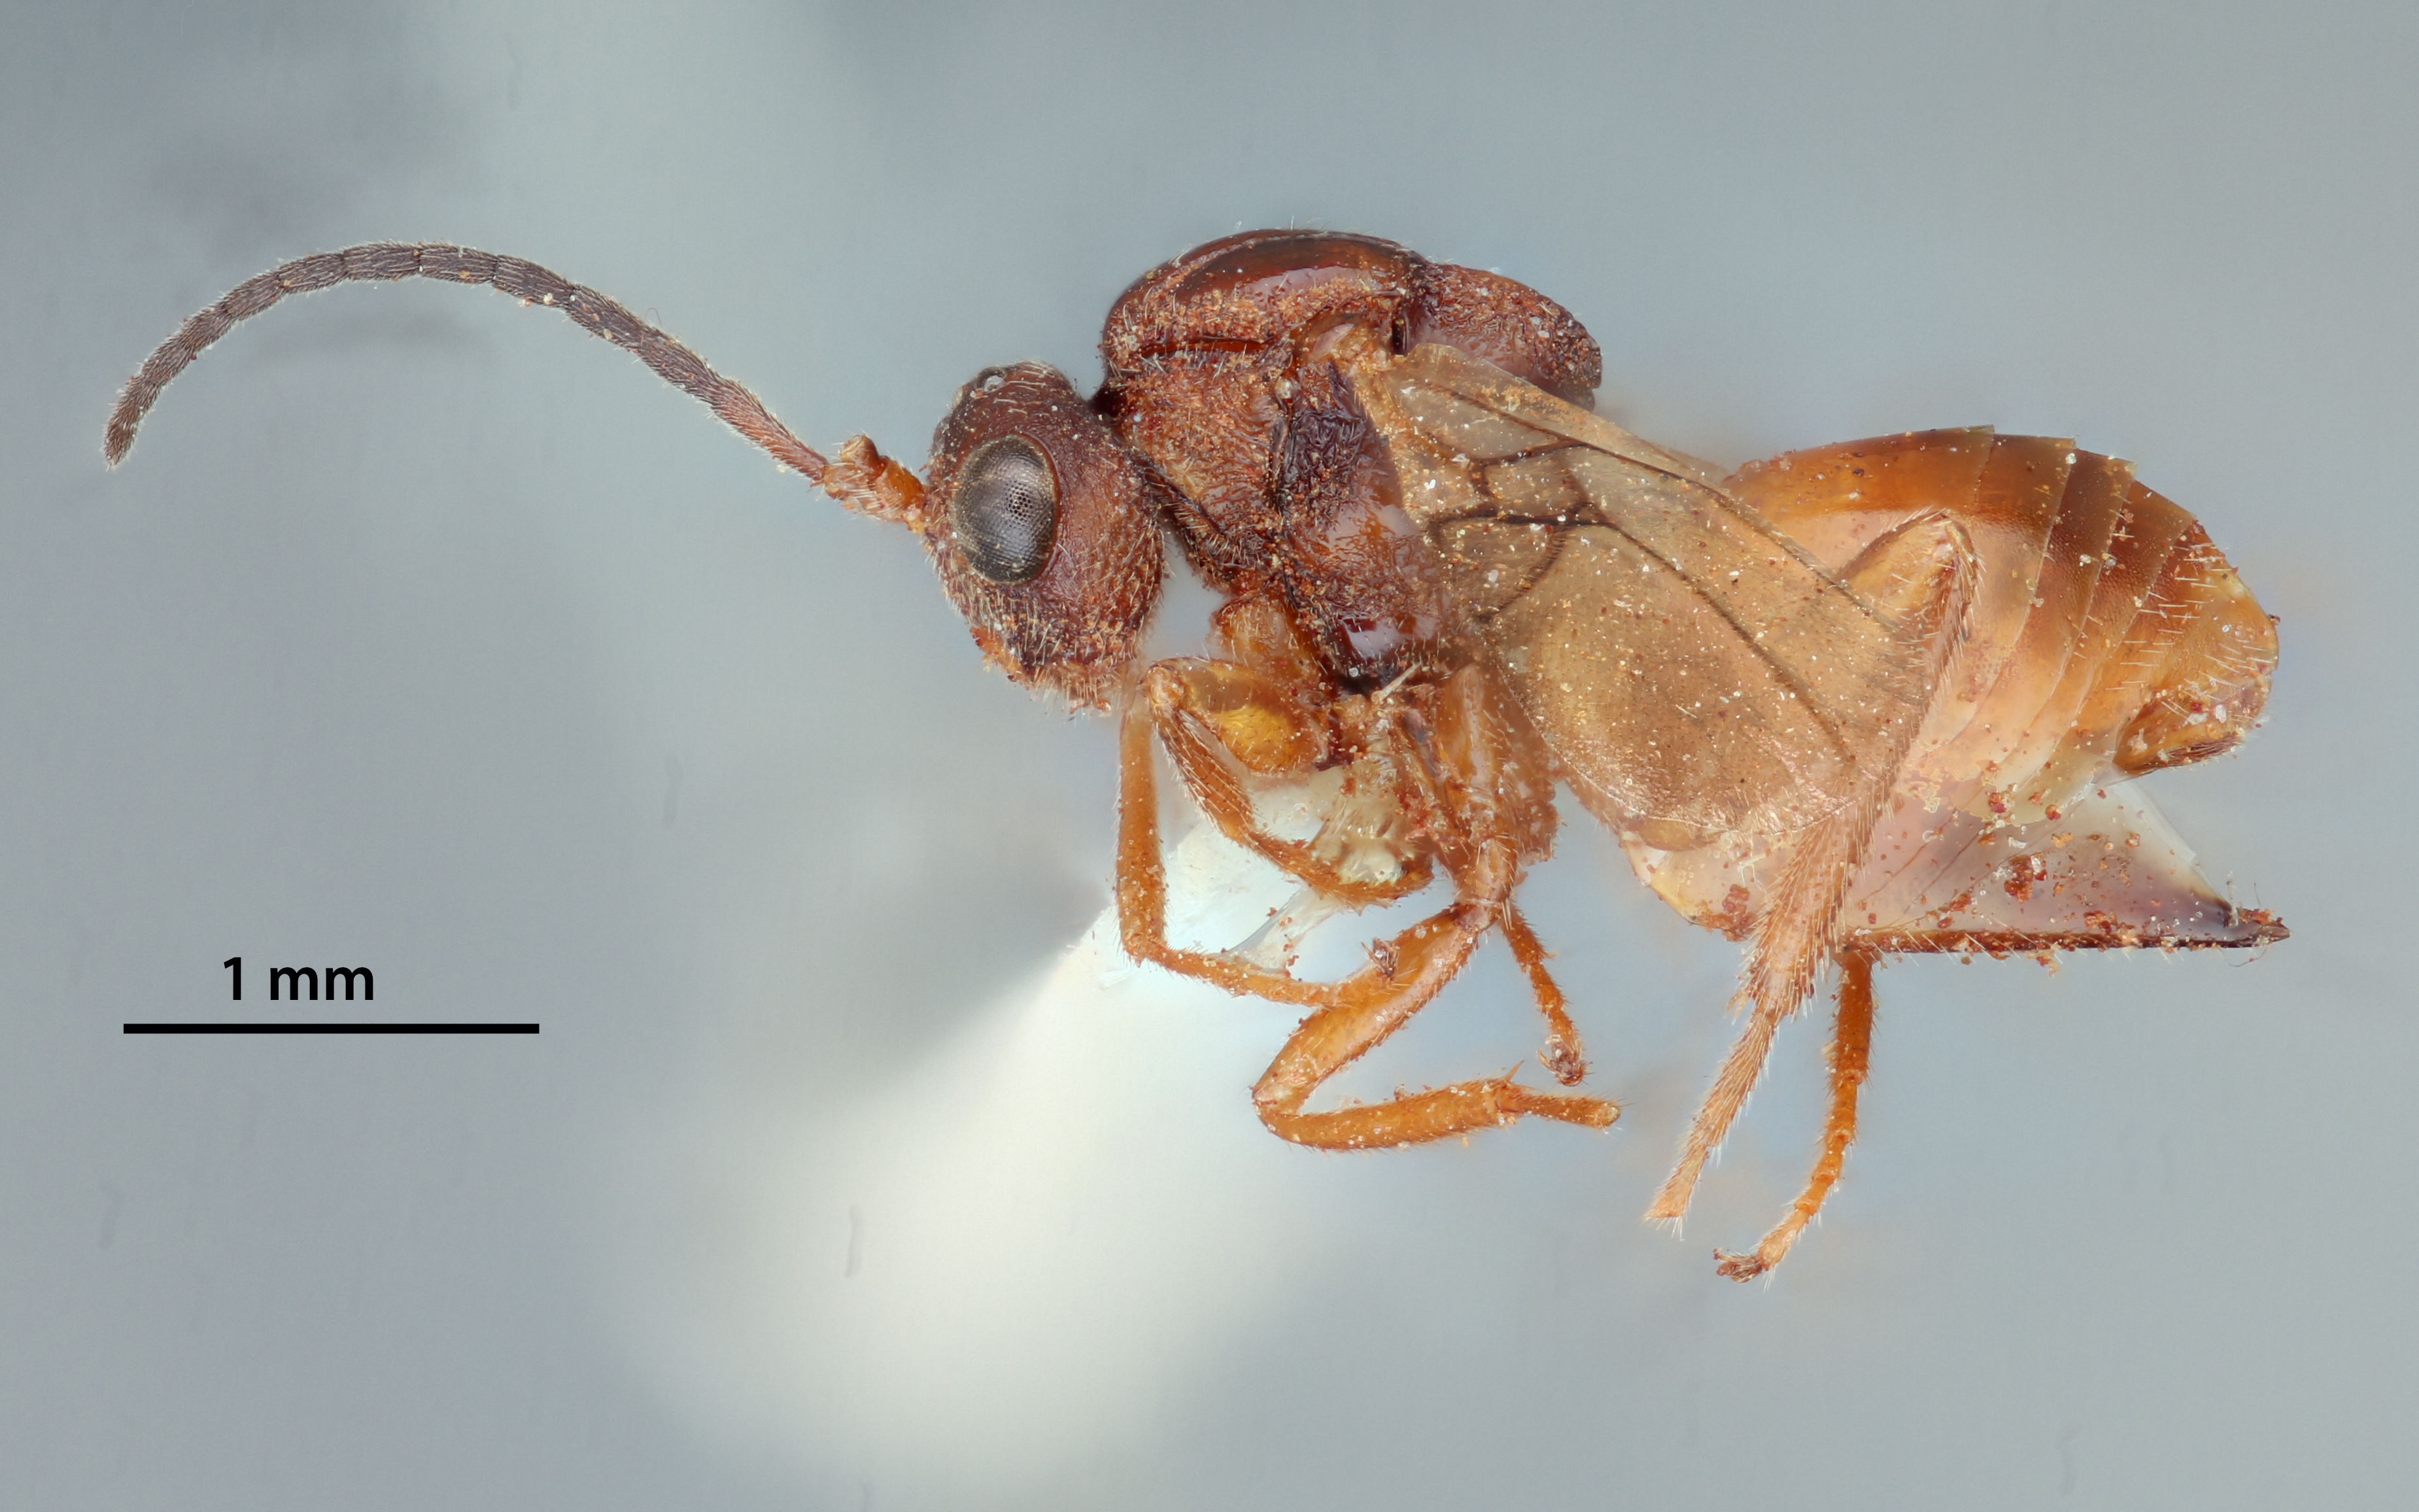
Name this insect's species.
Rhodites similis
